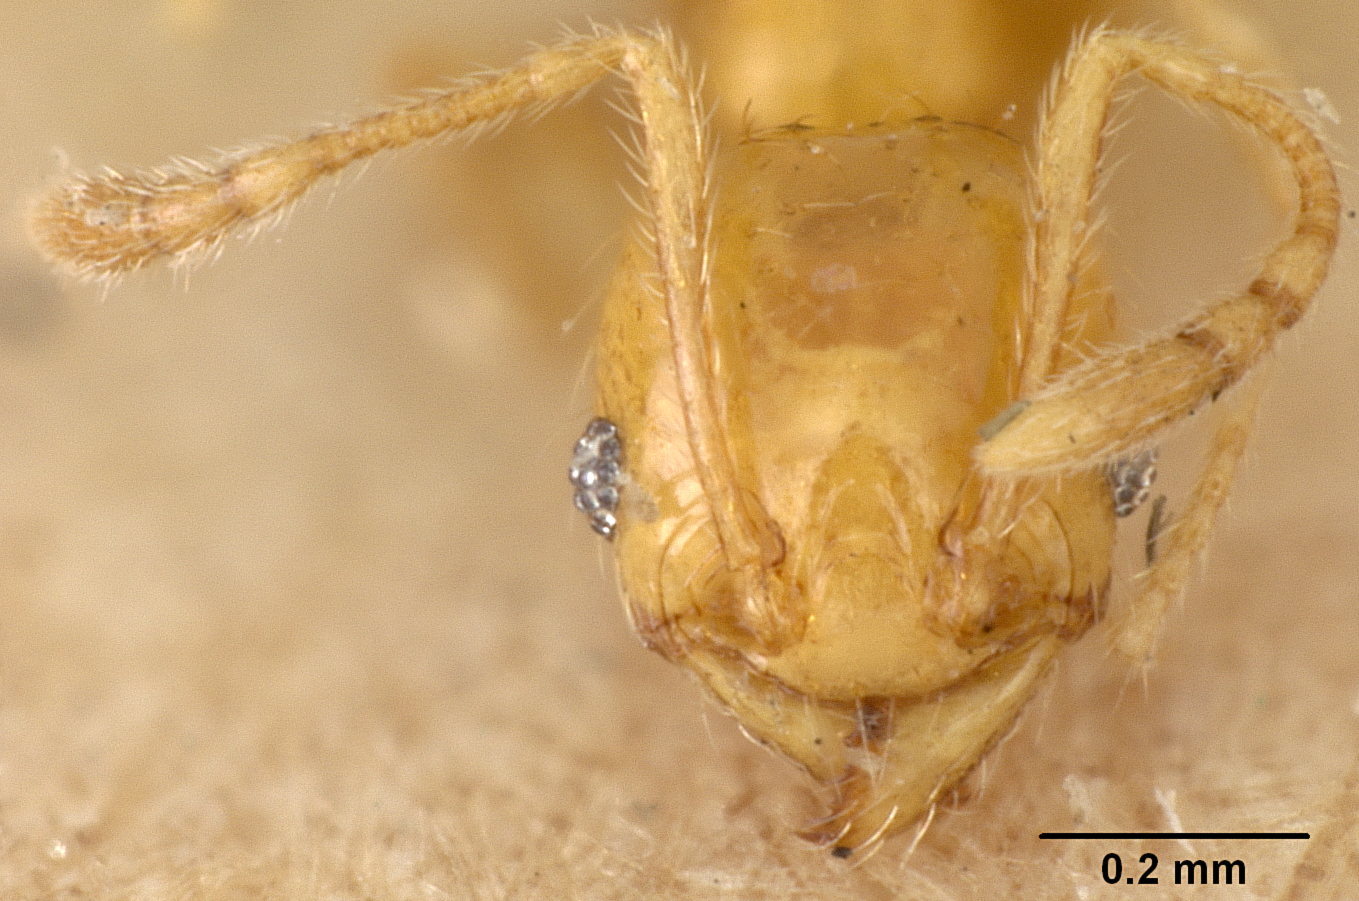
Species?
Pheidole terresi
